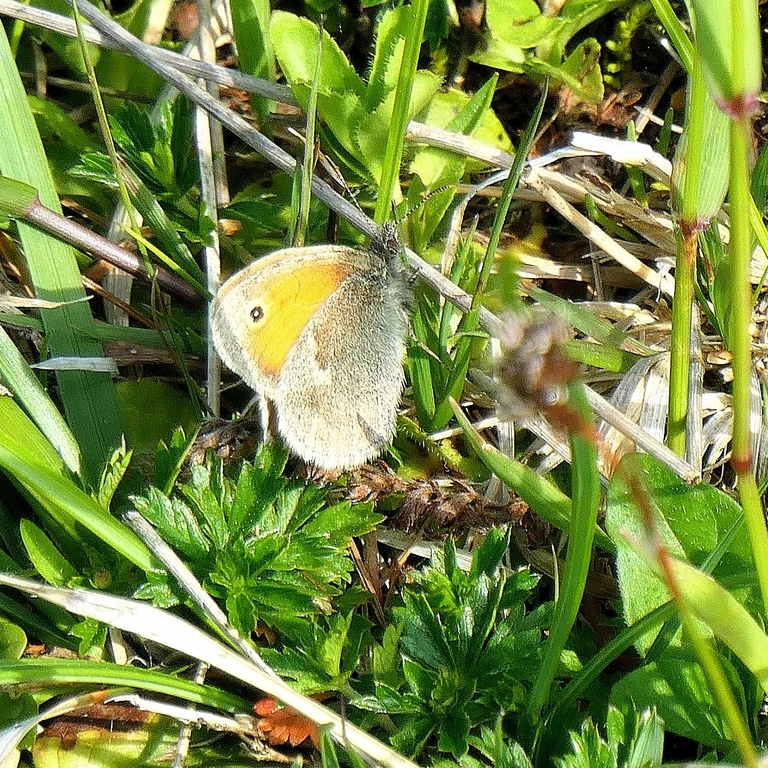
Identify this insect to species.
Coenonympha pamphilus
